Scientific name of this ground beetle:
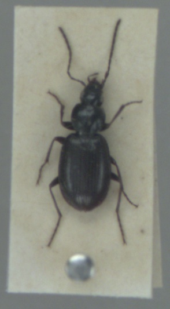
Agonum fuliginosum
